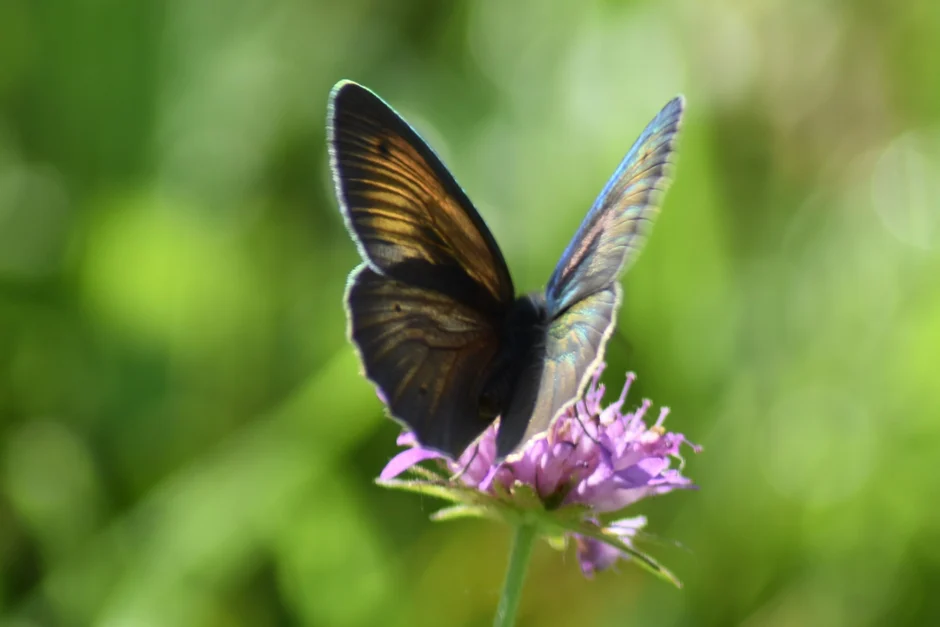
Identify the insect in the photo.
Maniola jurtina
